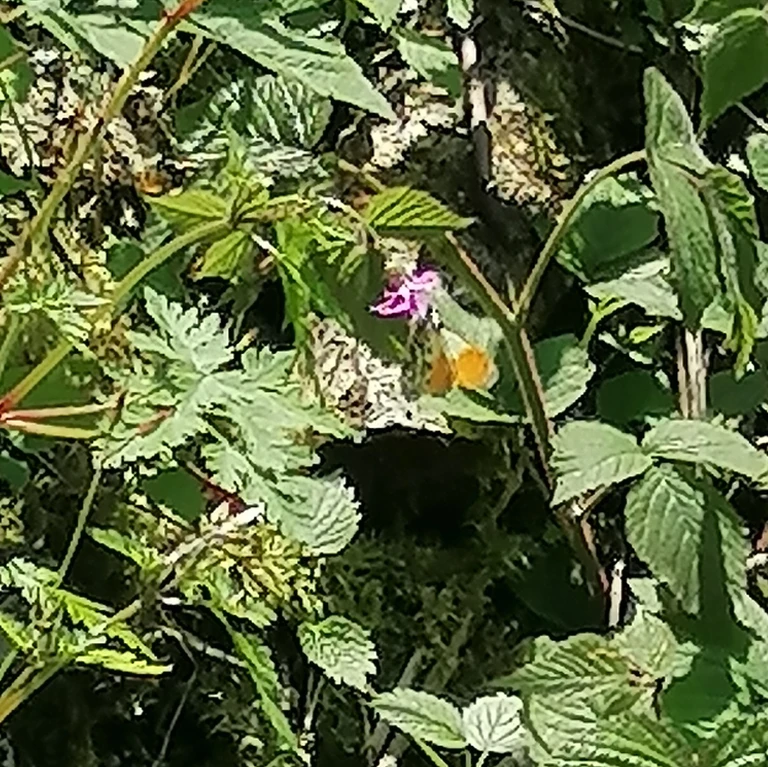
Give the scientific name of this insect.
Anthocharis cardamines
